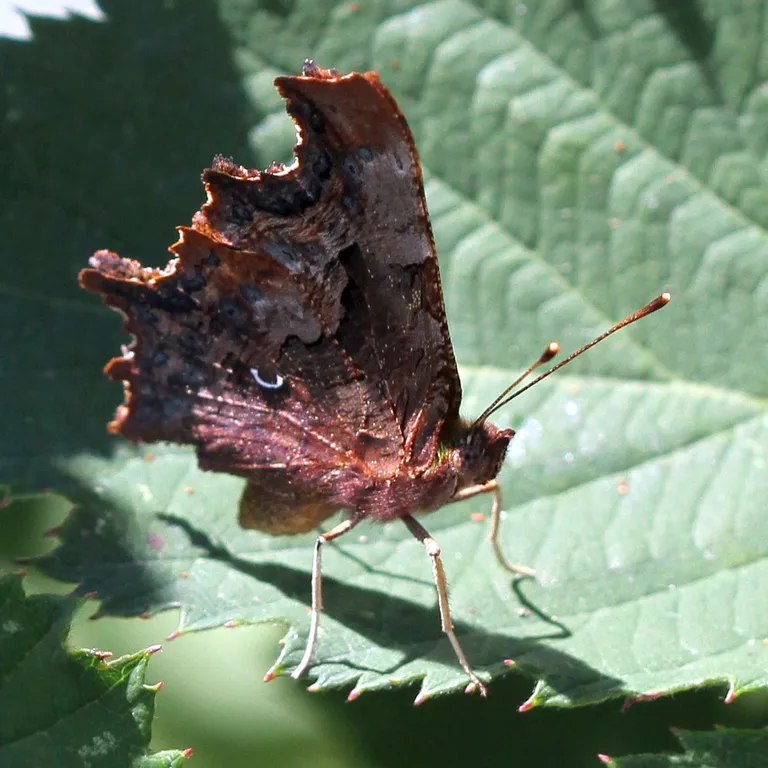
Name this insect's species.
Polygonia c-album
